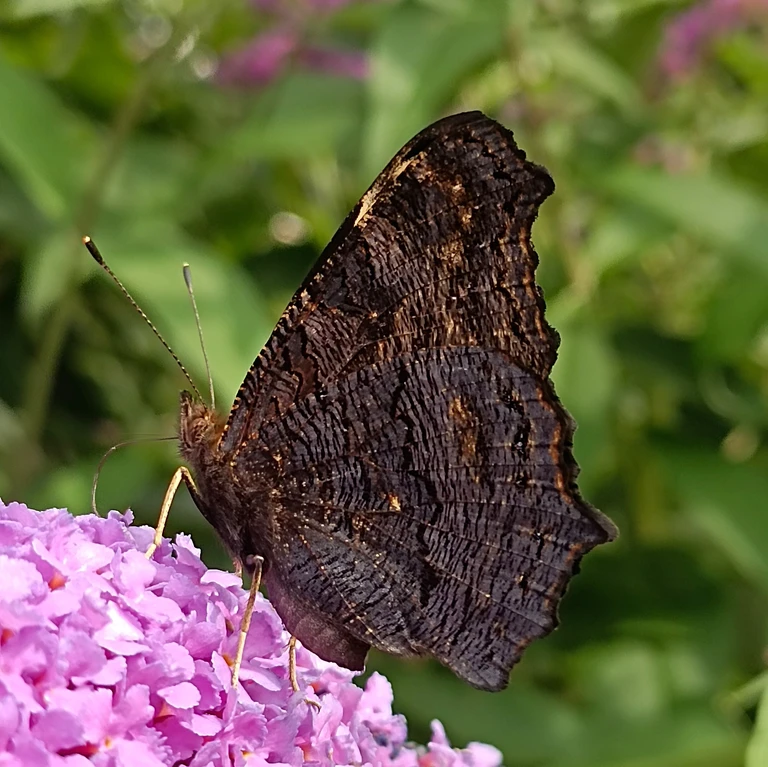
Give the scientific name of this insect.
Aglais io
